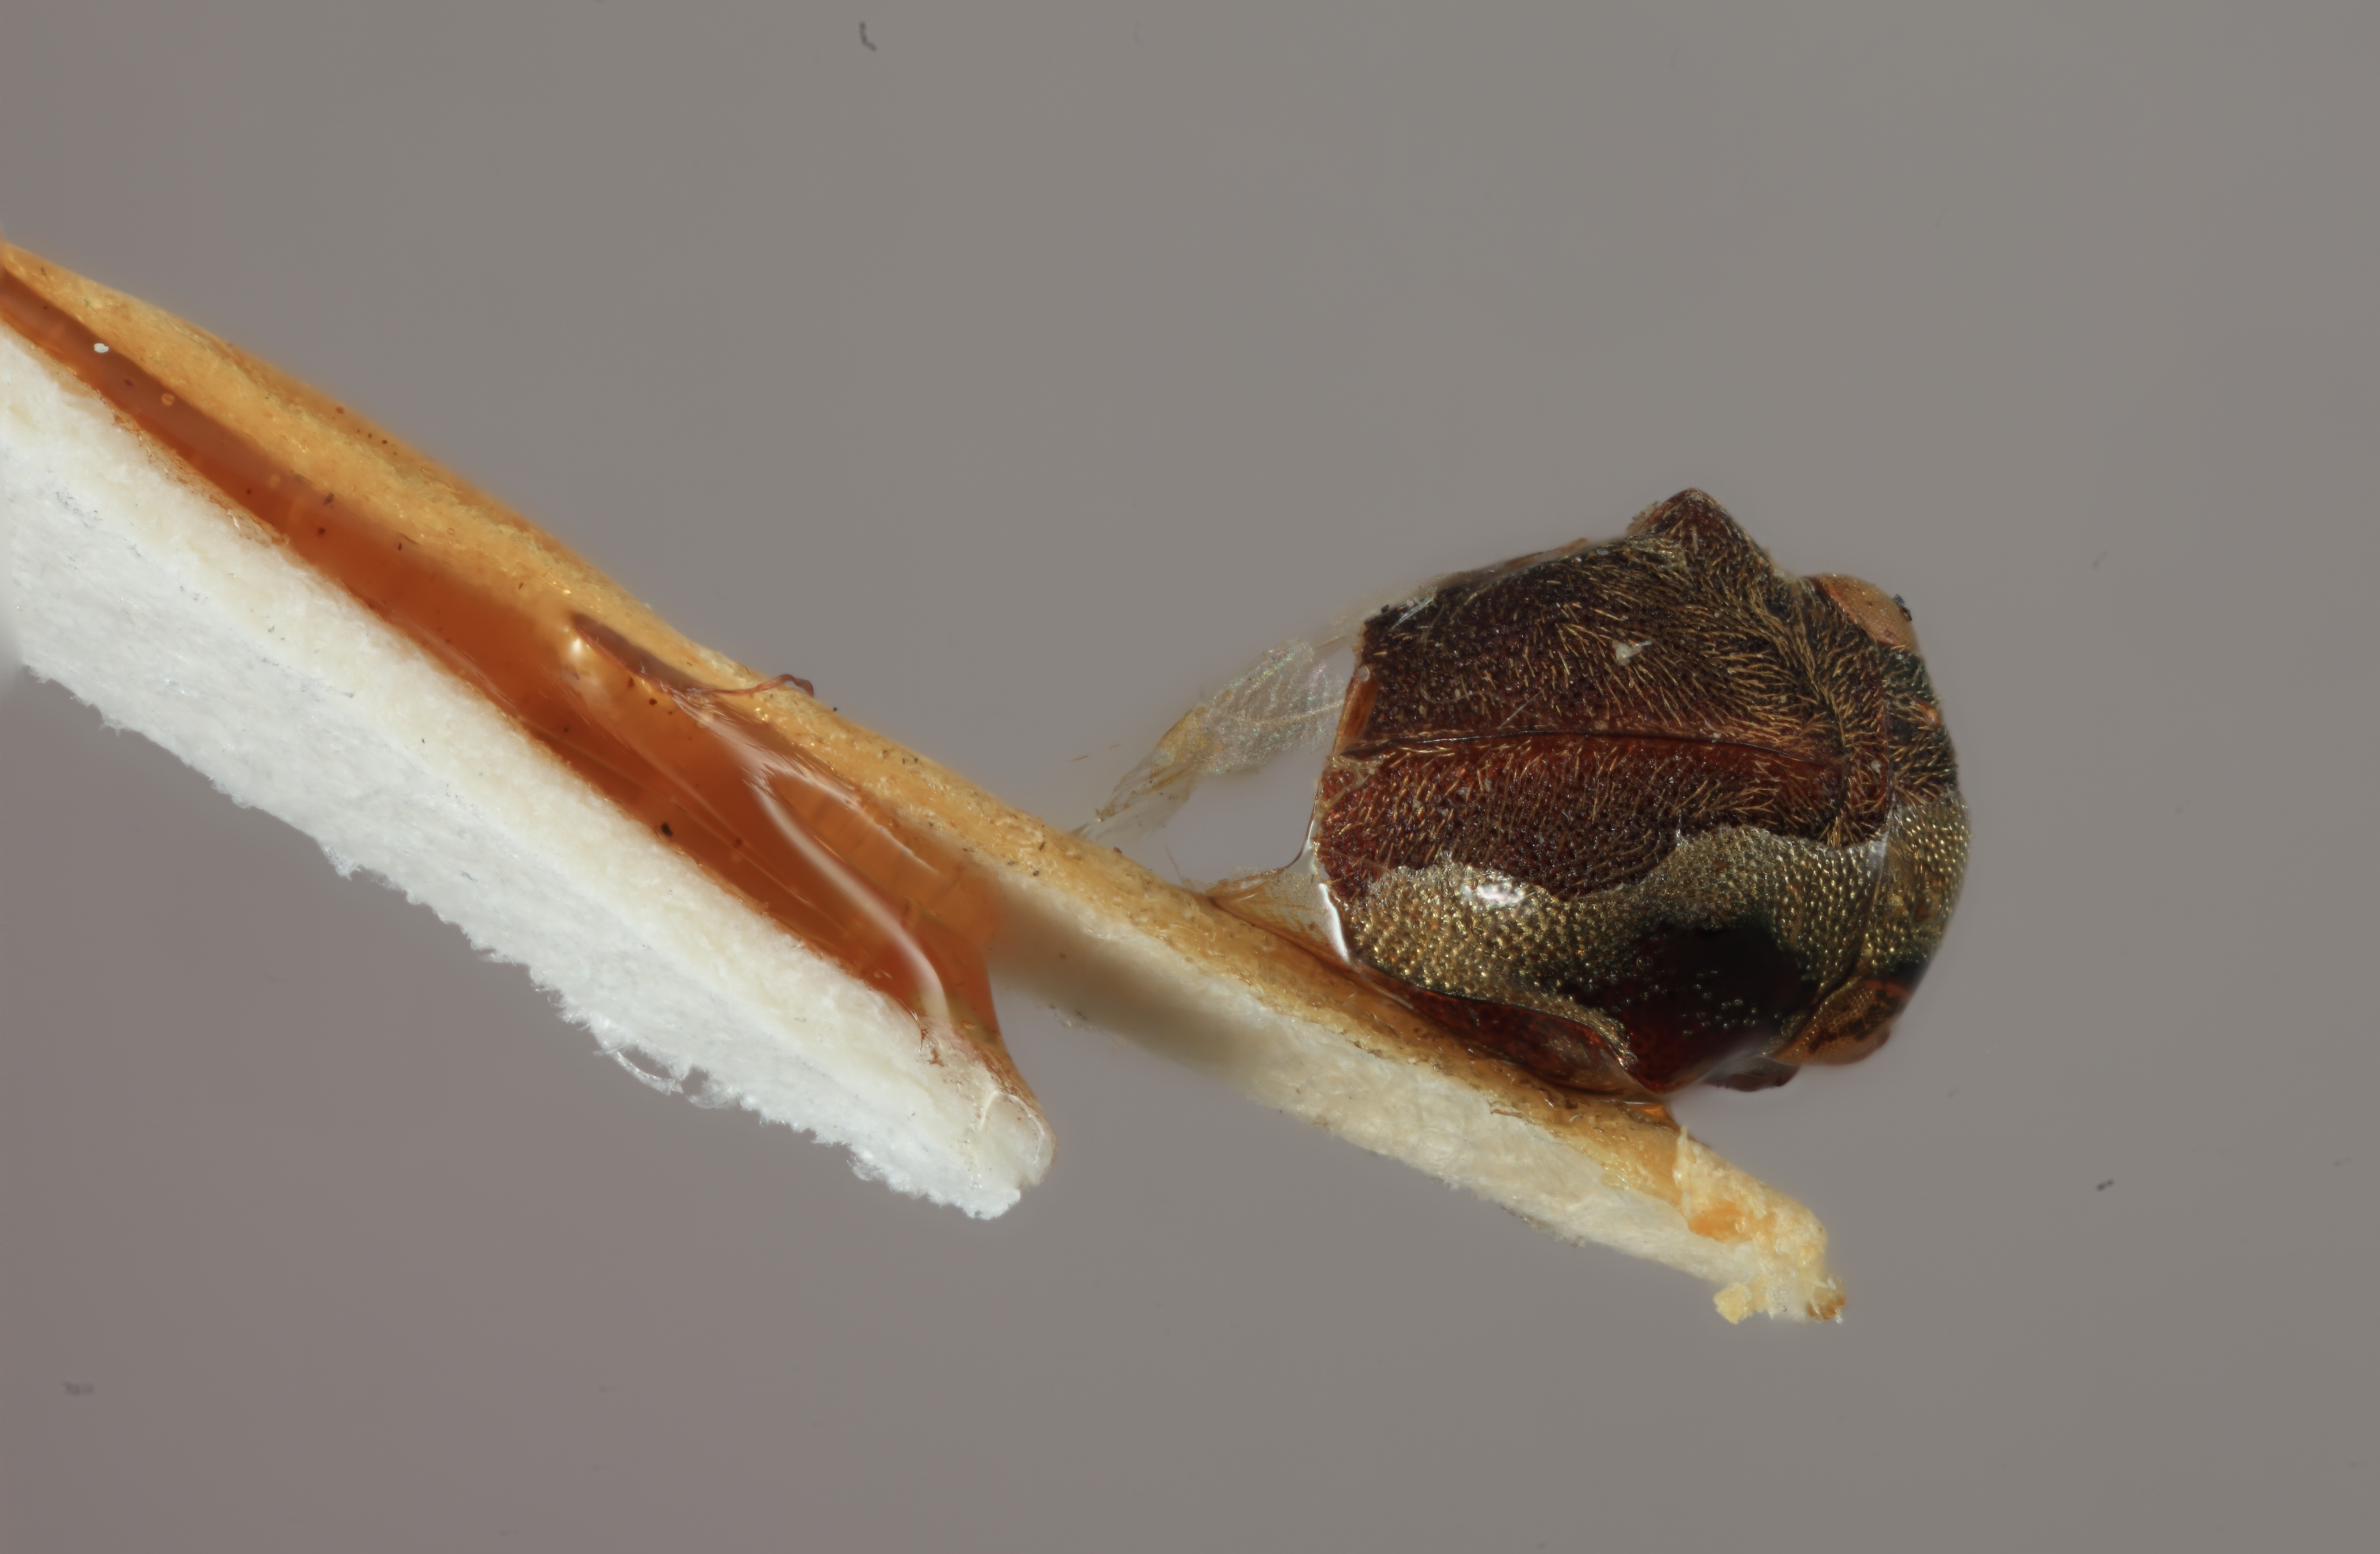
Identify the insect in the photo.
Paragargara tholoidea
